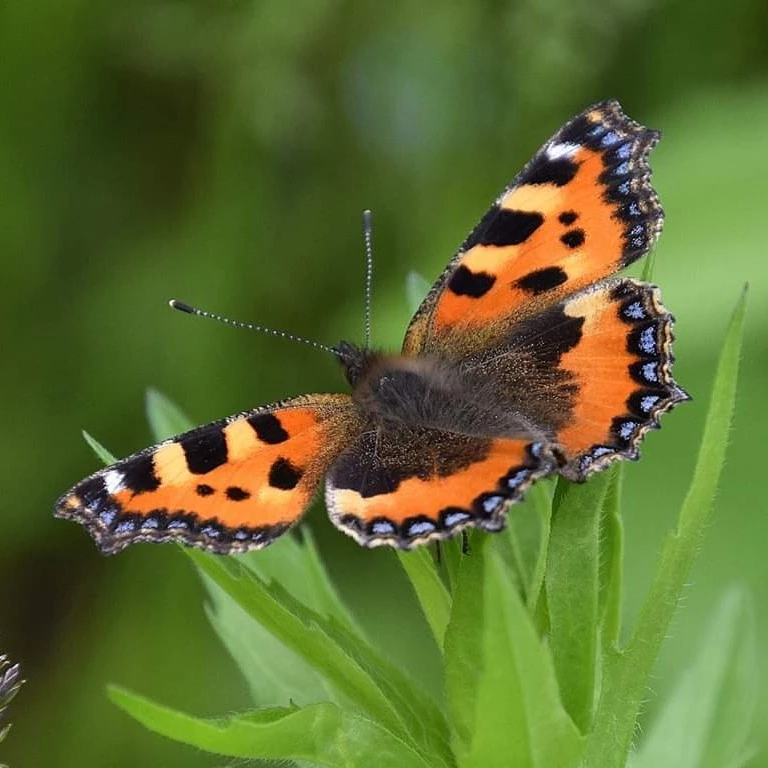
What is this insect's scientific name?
Aglais urticae
